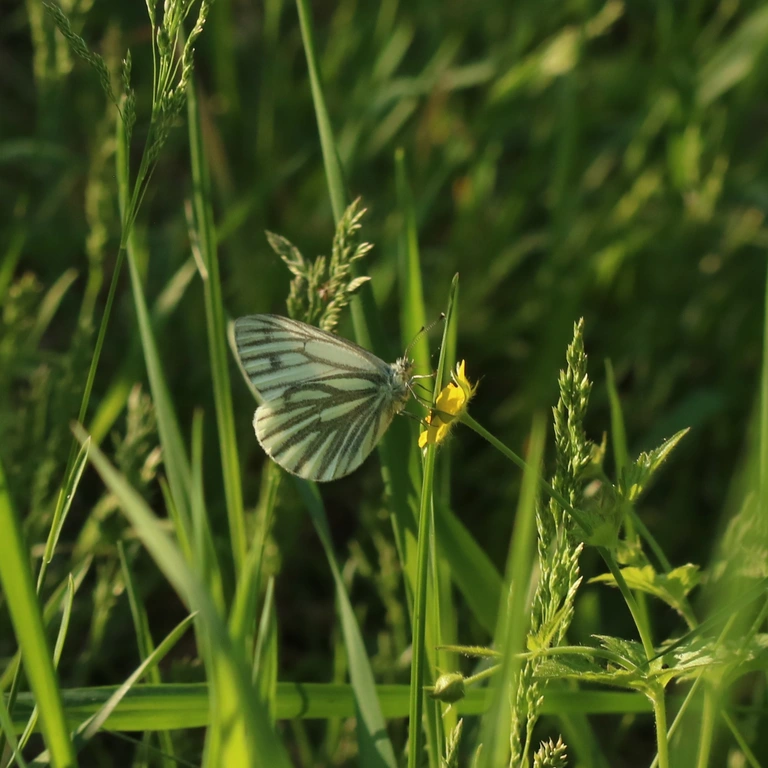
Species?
Pieris napi
